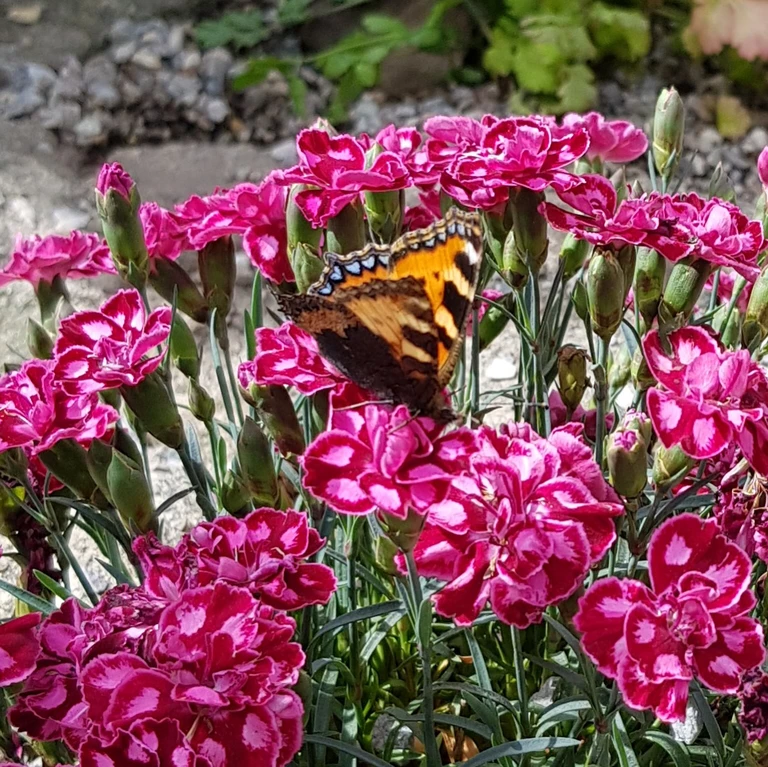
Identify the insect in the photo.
Aglais urticae
